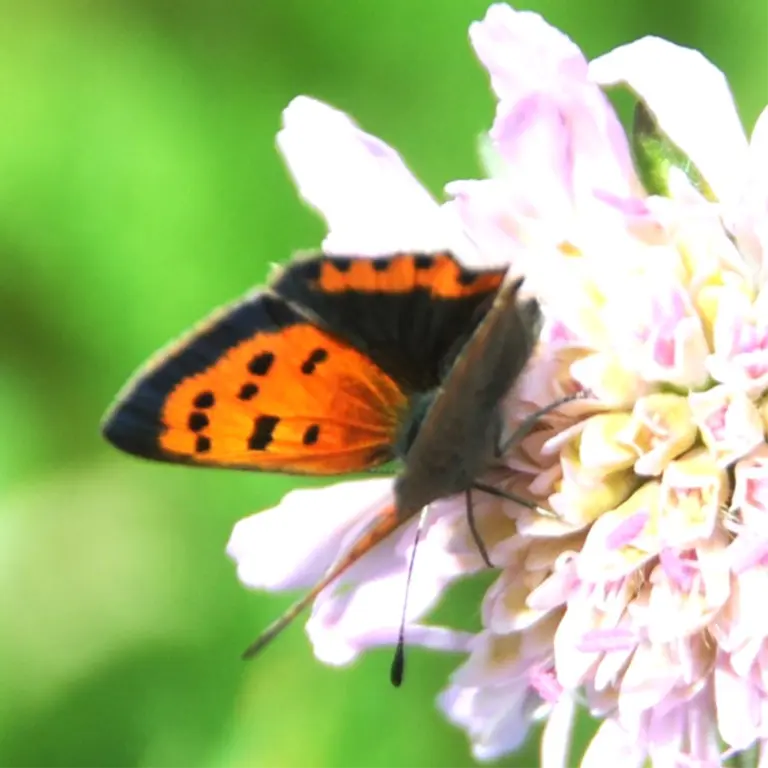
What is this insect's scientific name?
Lycaena phlaeas
